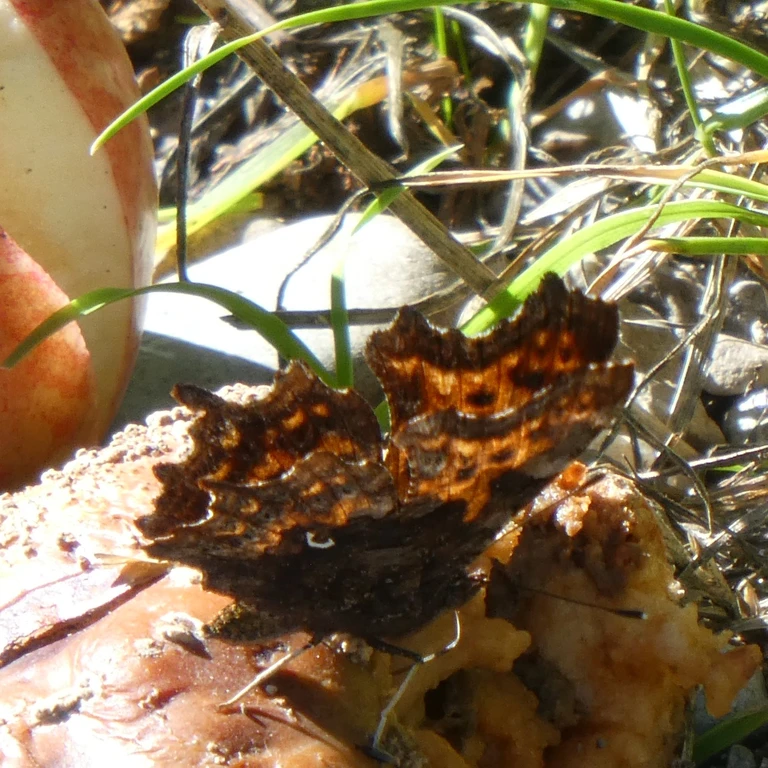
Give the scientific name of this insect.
Polygonia c-album
